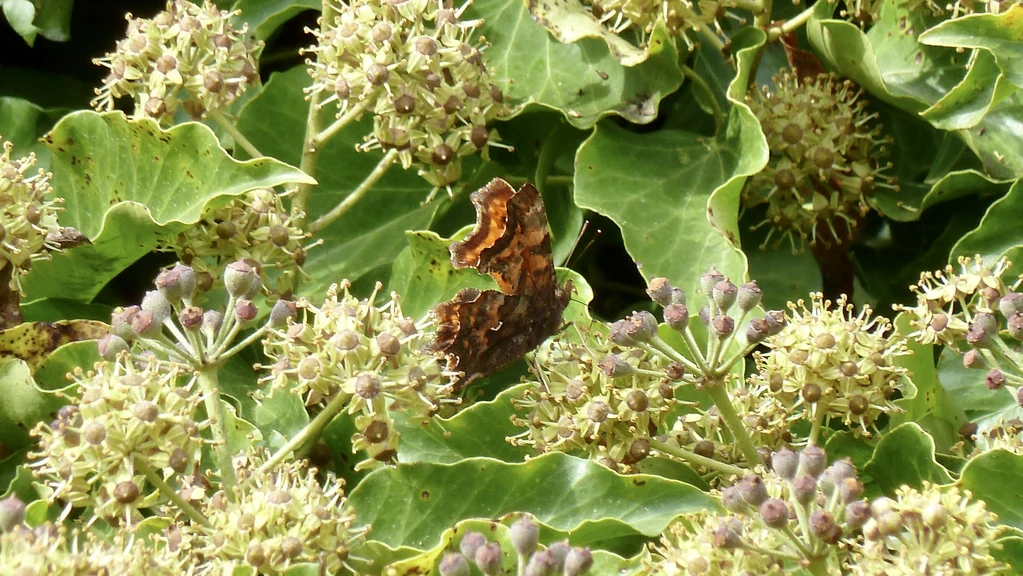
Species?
Polygonia c-album
